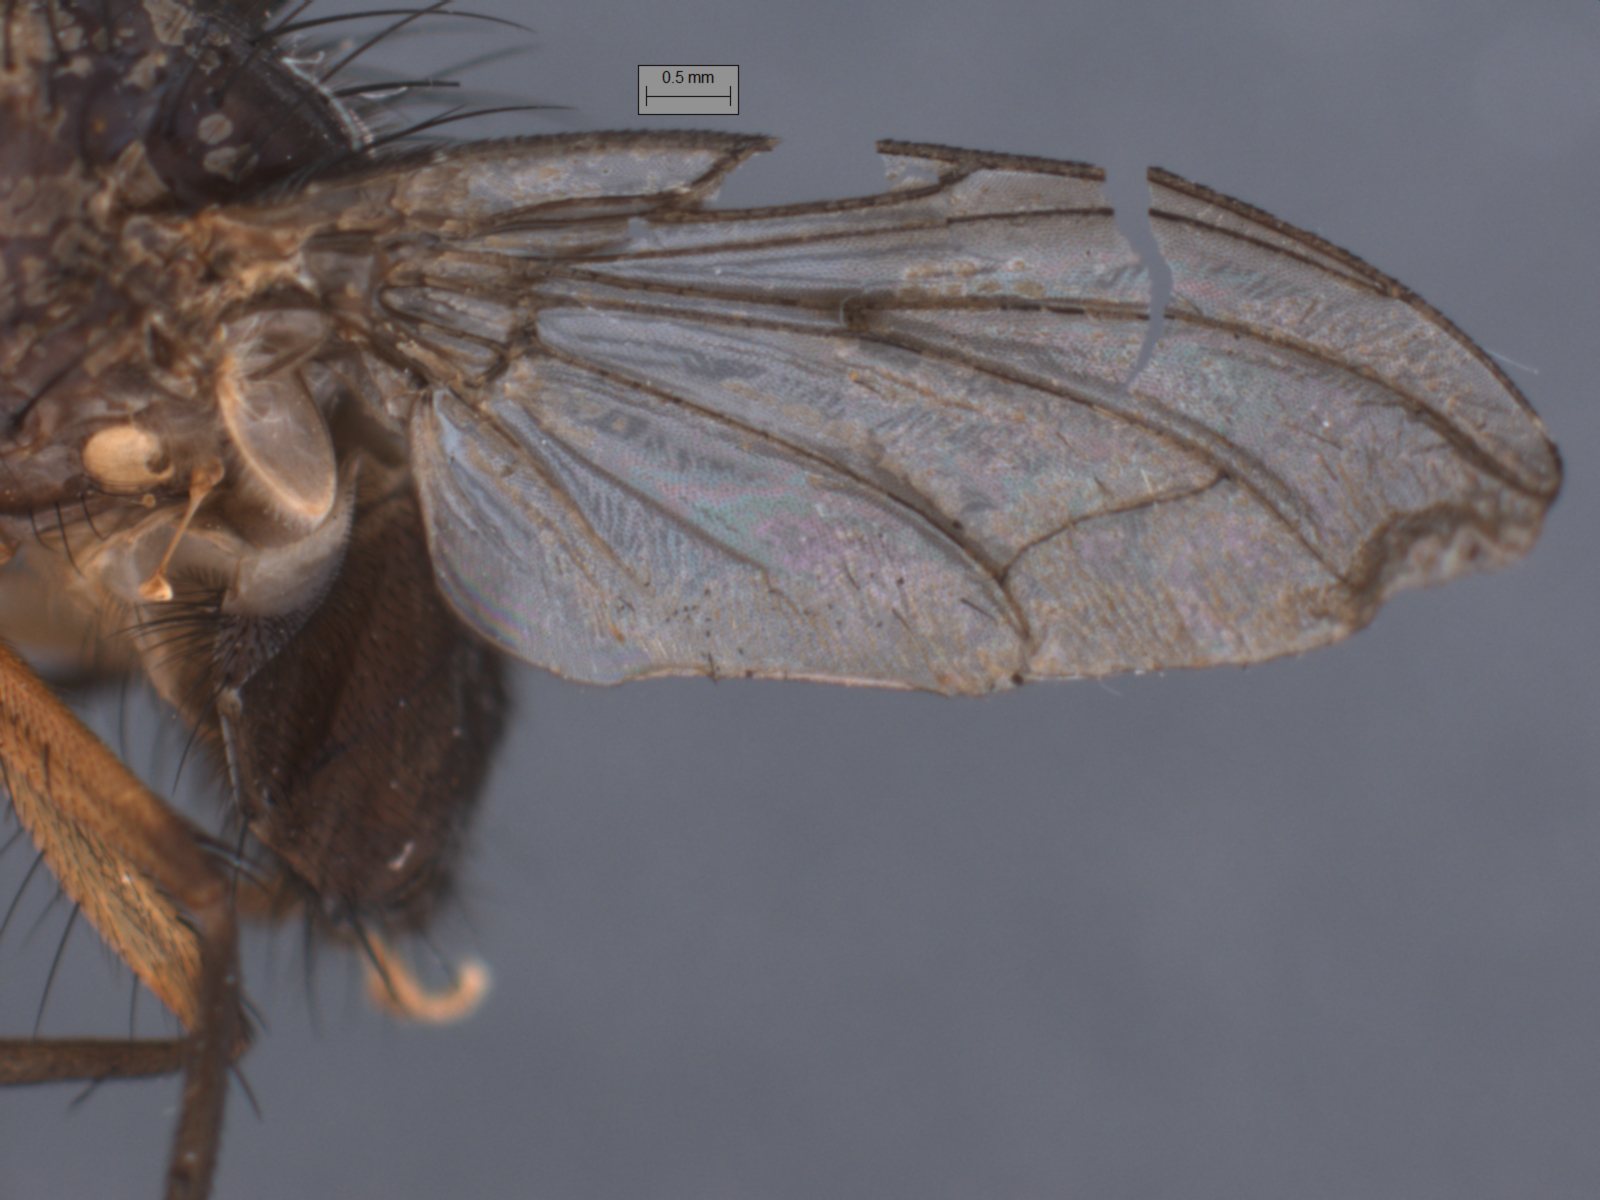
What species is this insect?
Huascaromusca flavicrura
